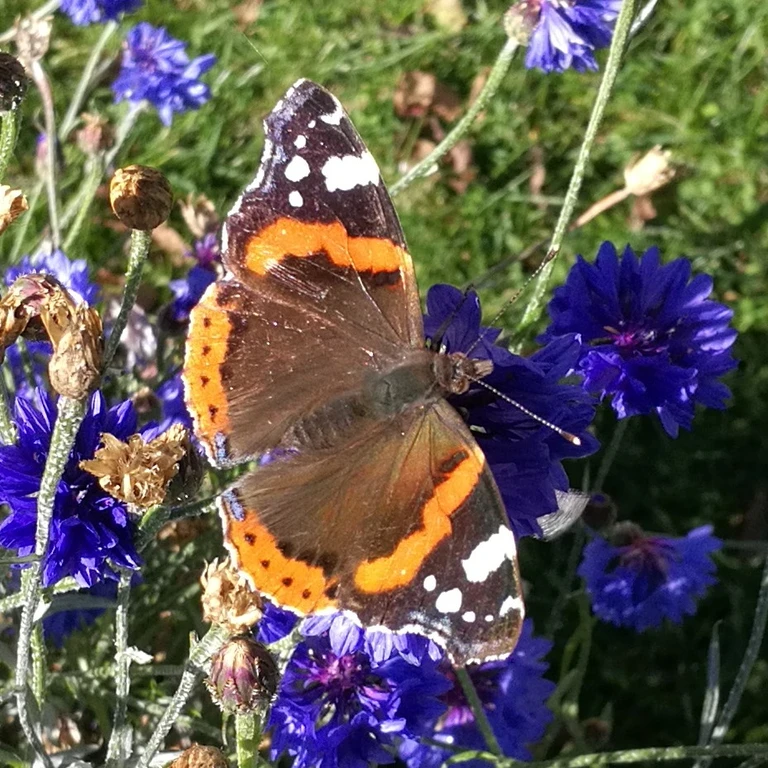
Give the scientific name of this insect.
Vanessa atalanta
